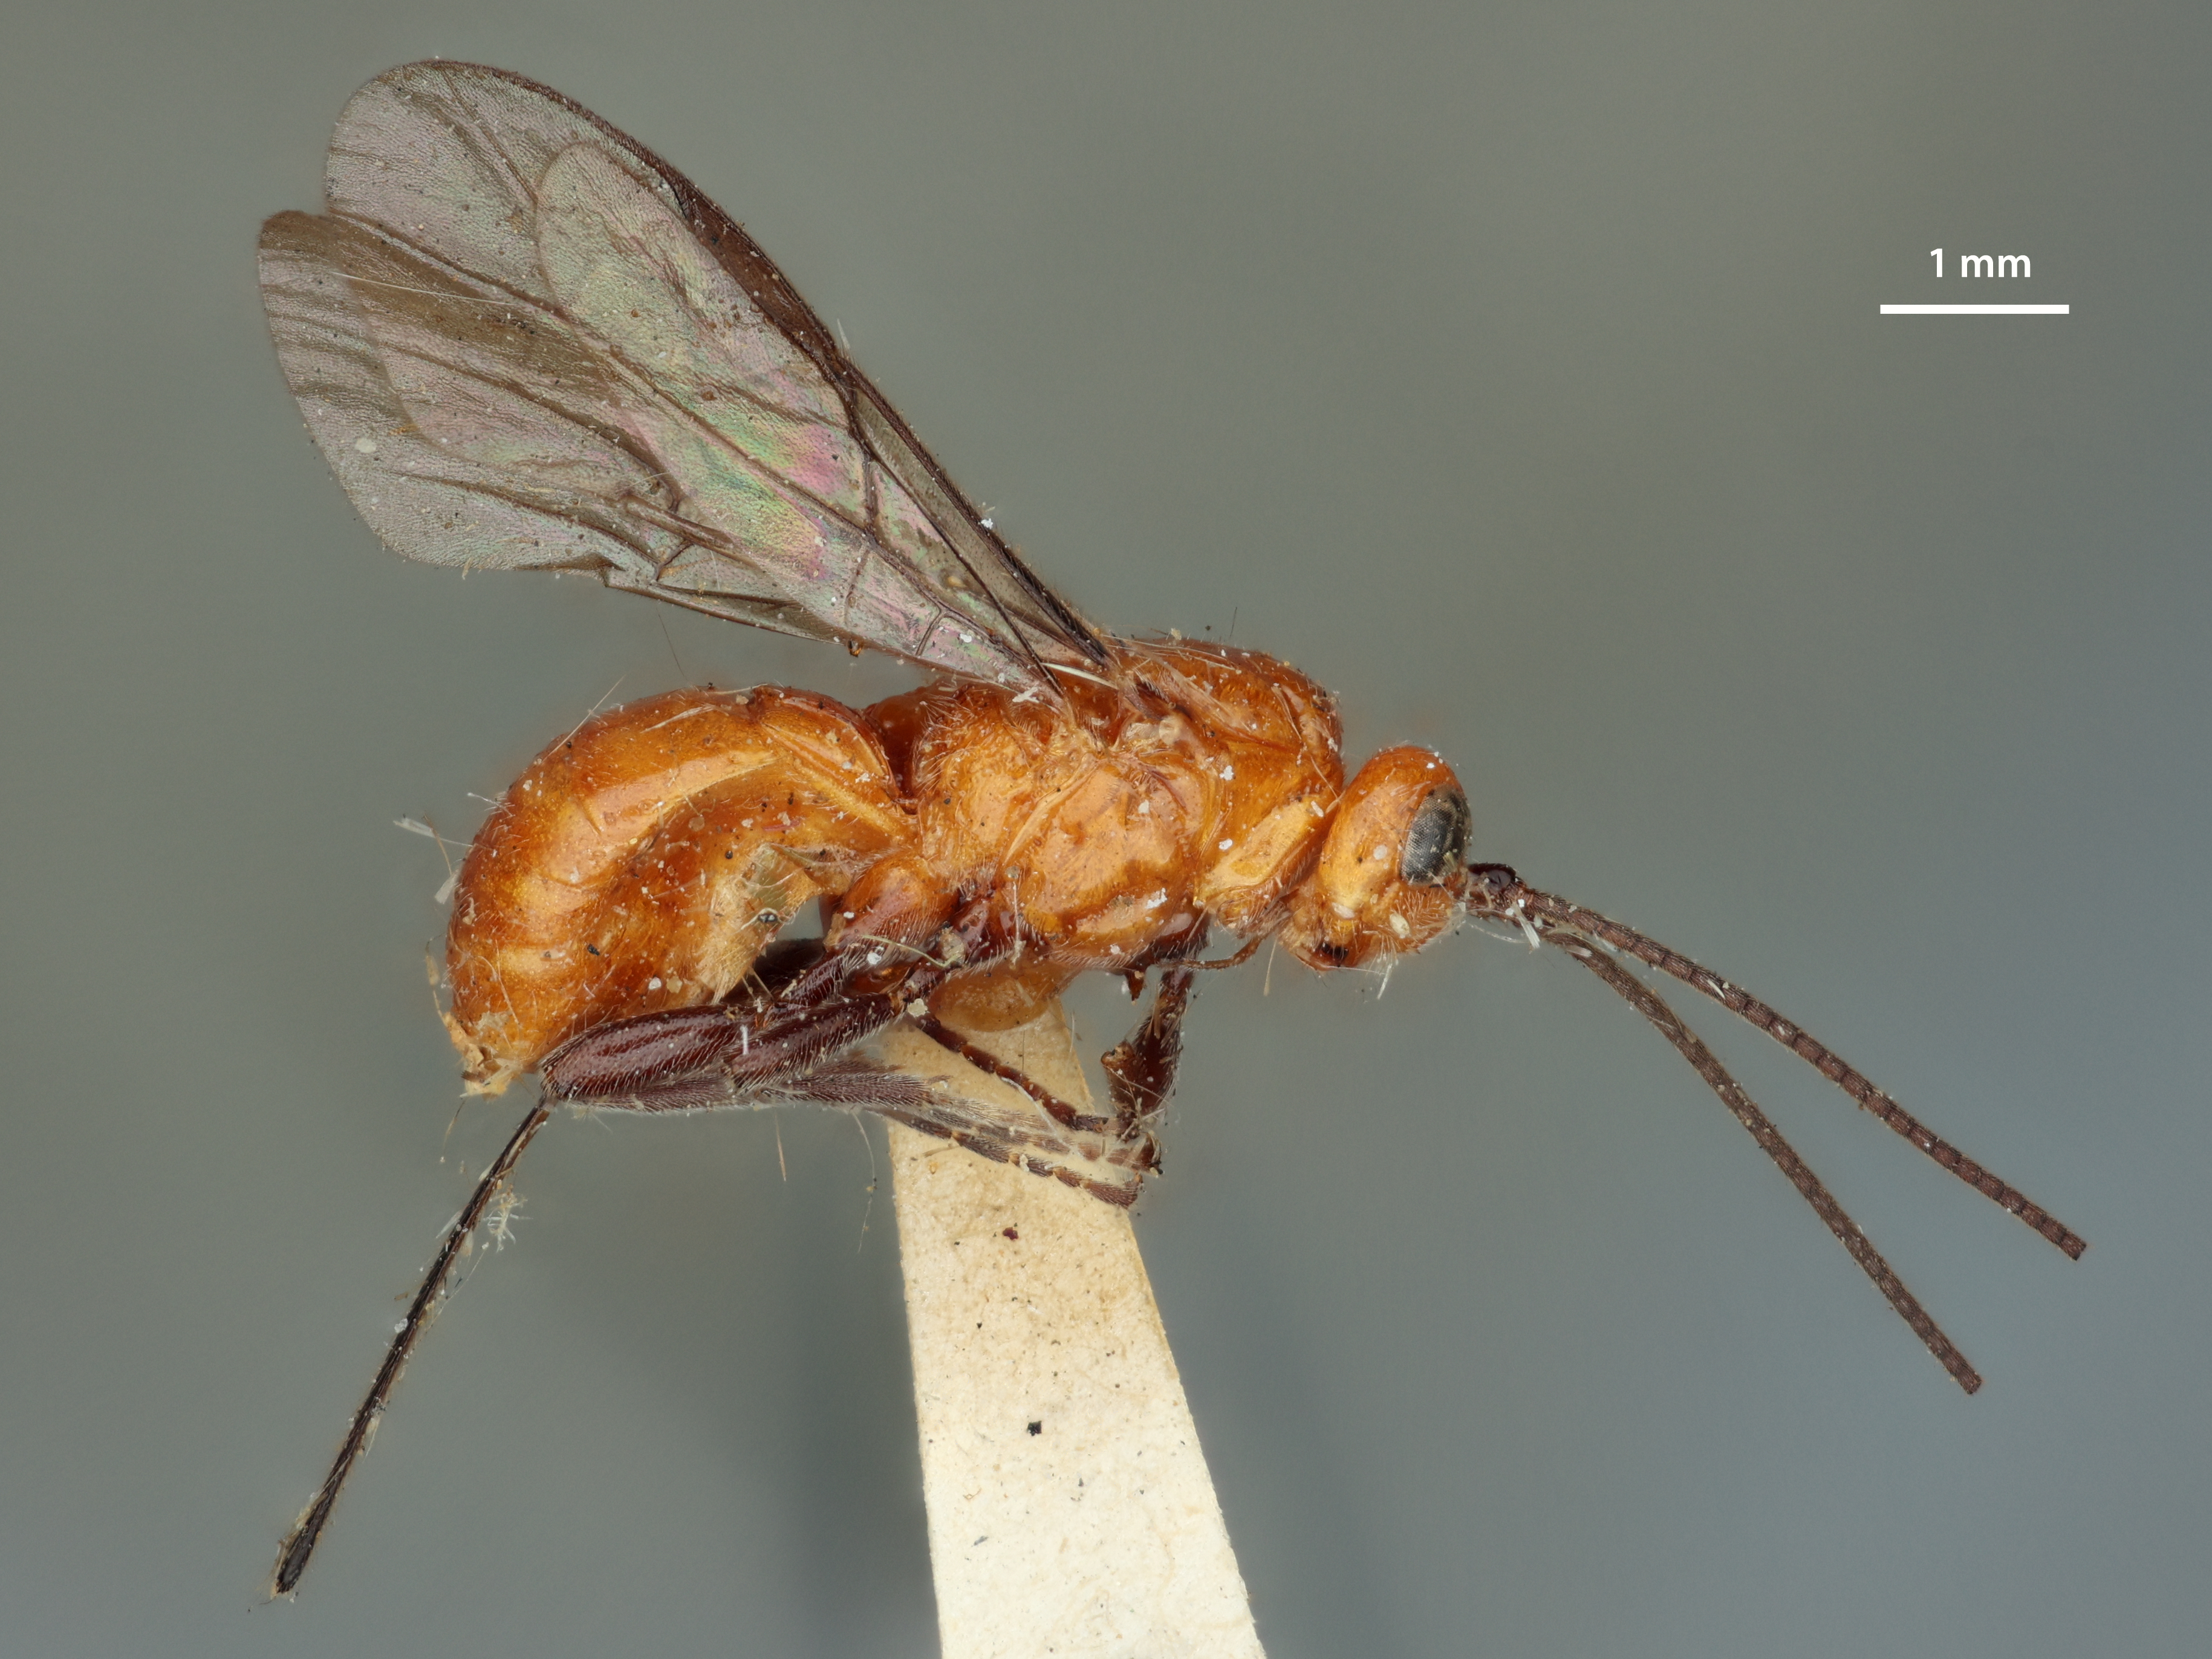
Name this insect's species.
Phaedrotoma sanguinea
